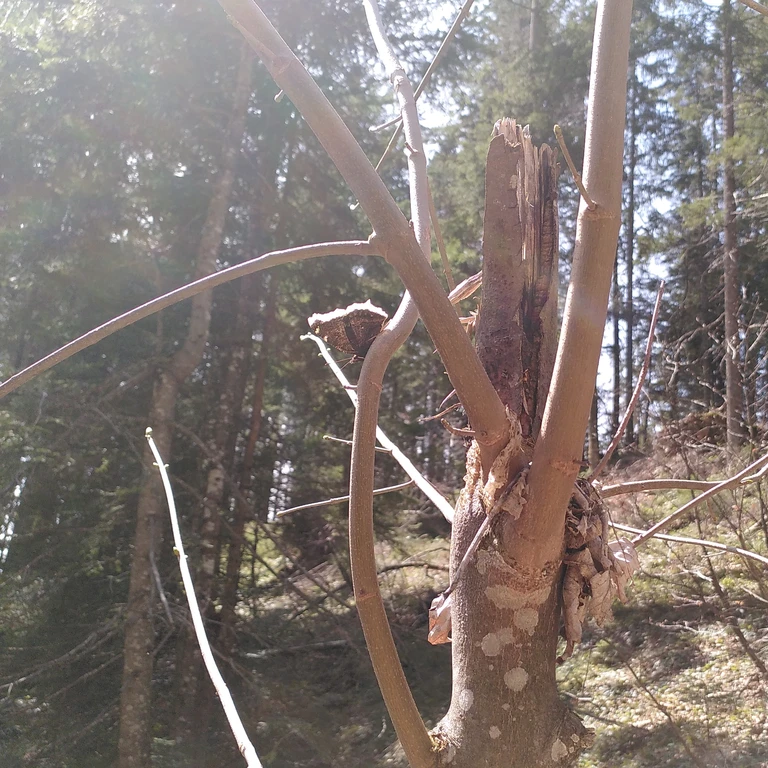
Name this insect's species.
Nymphalis antiopa
